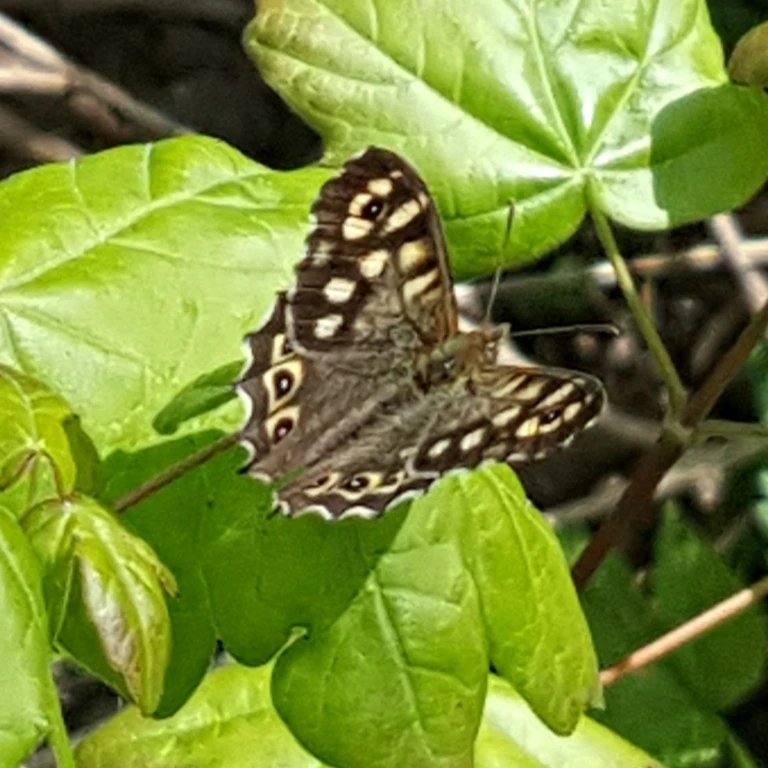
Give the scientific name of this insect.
Pararge aegeria
